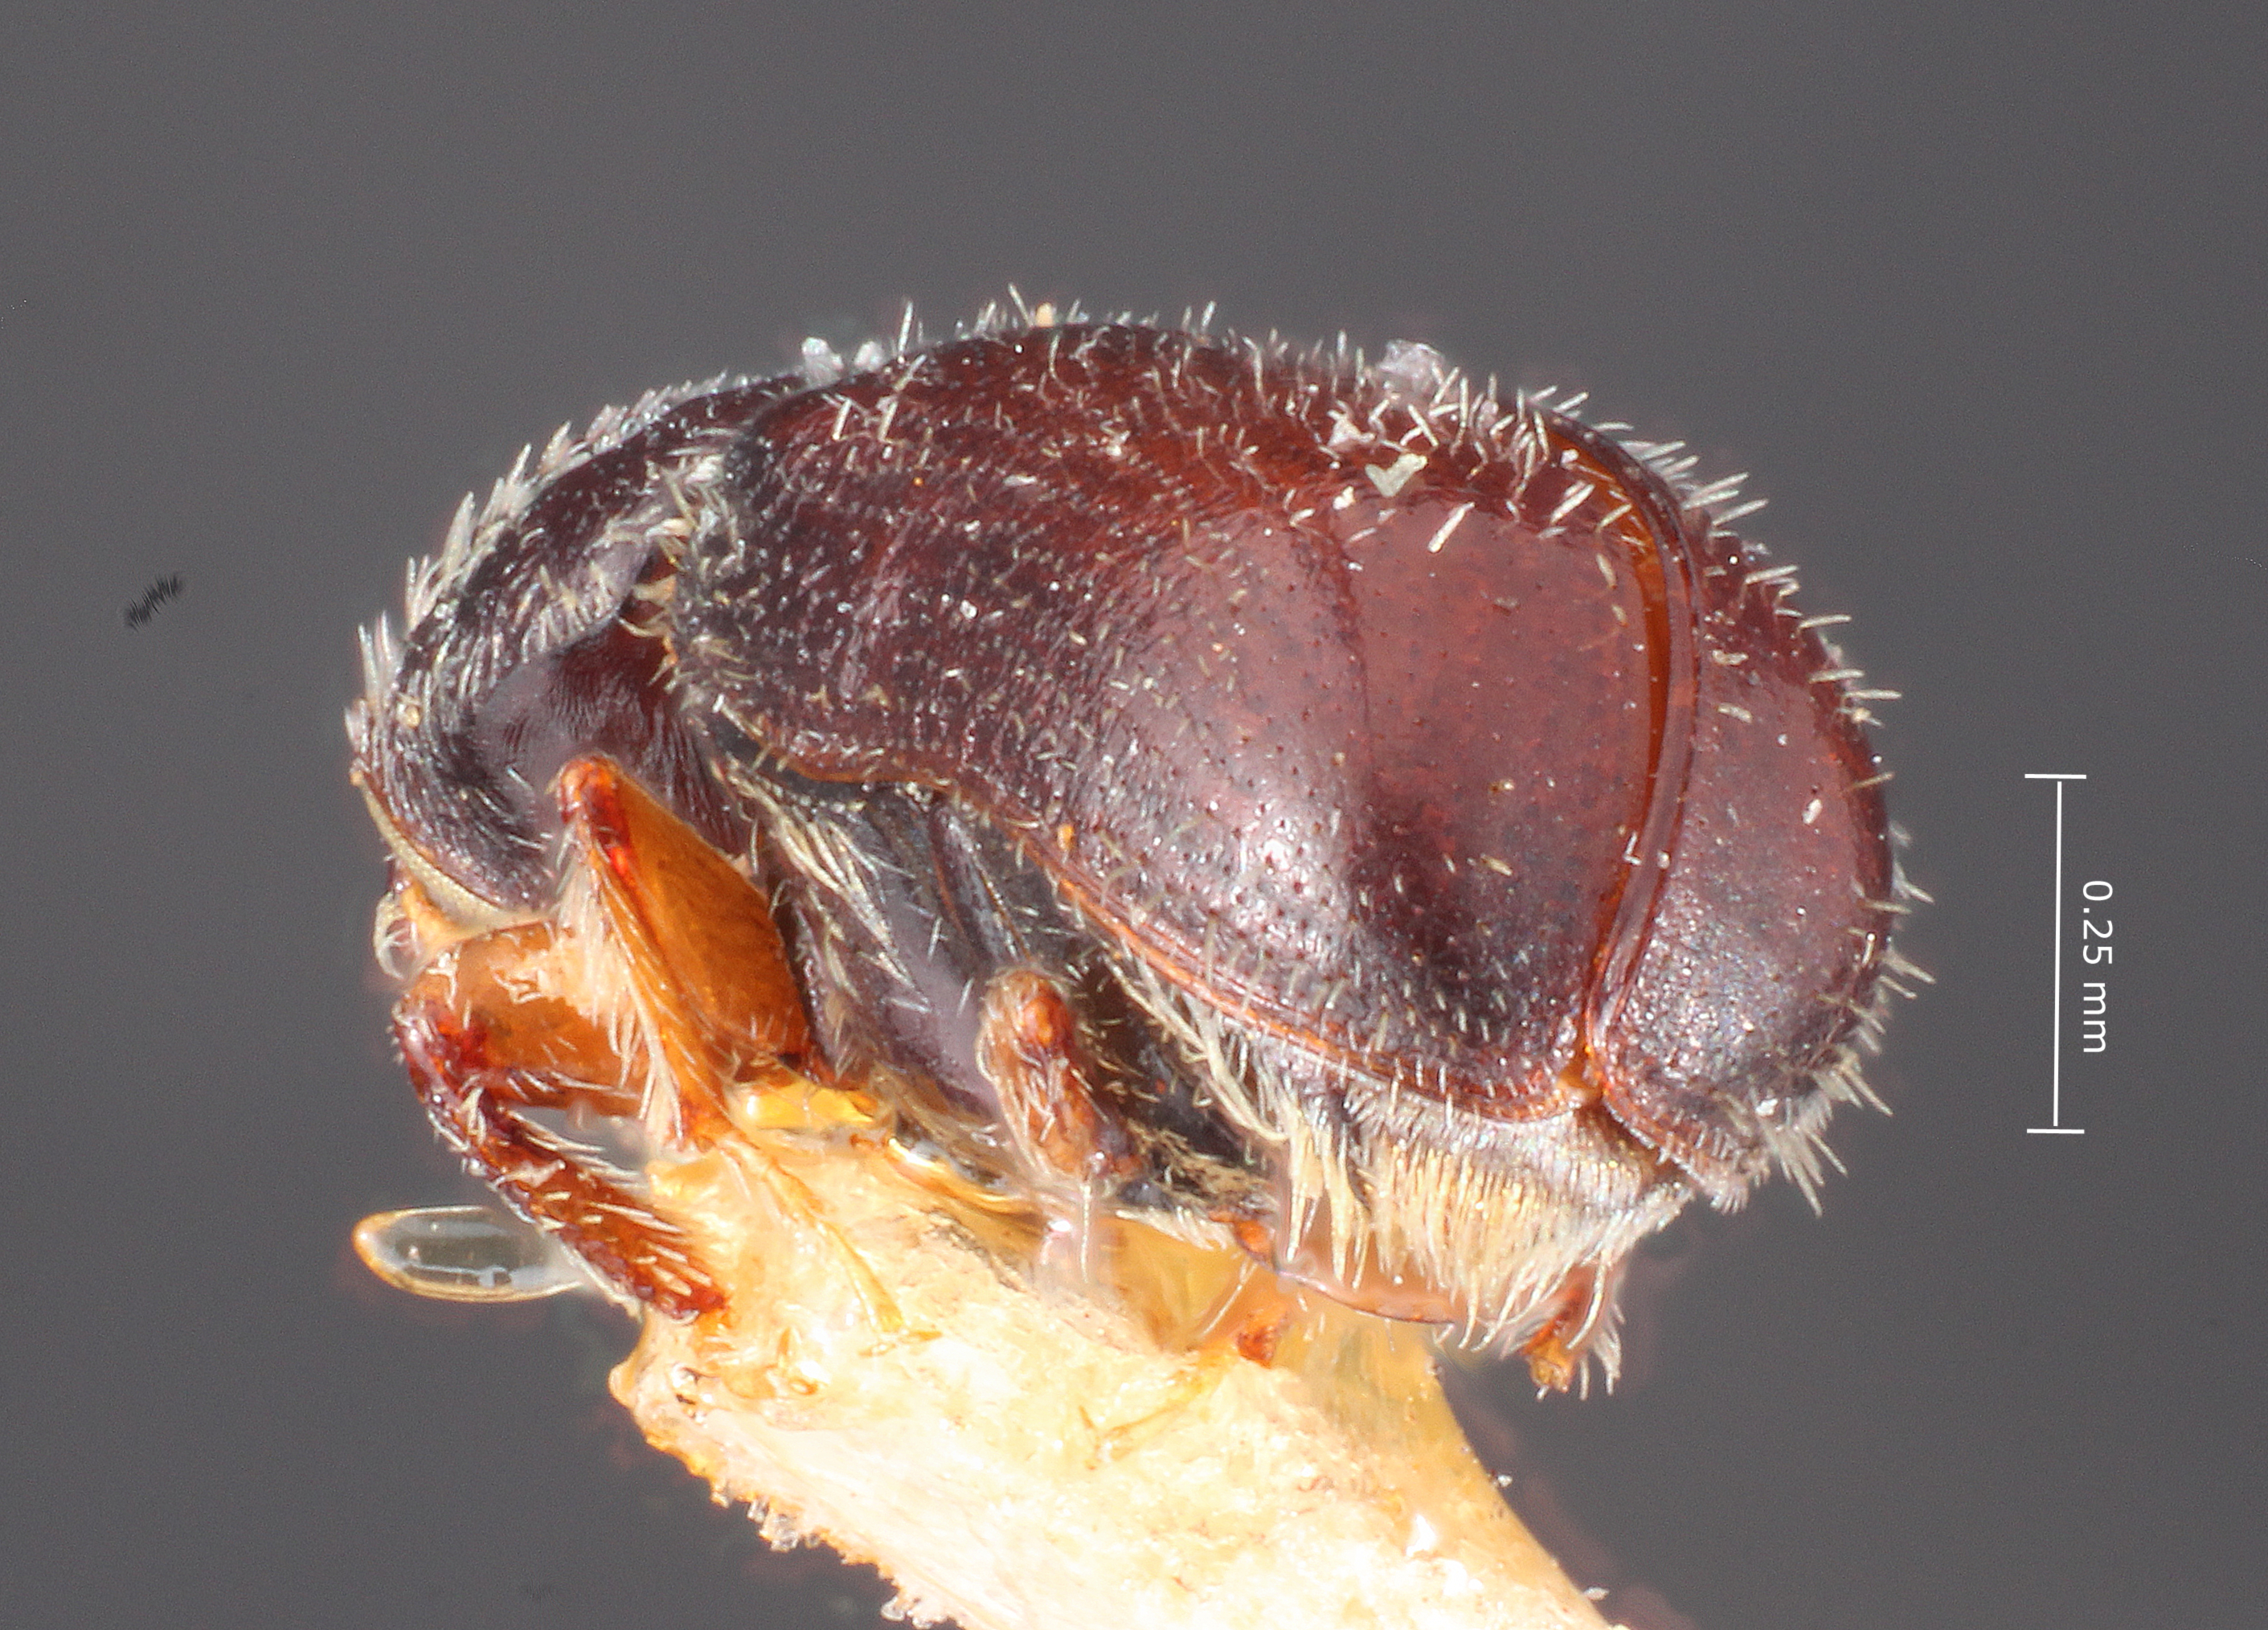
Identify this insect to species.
Pseudopityophthorus agrifoliae
